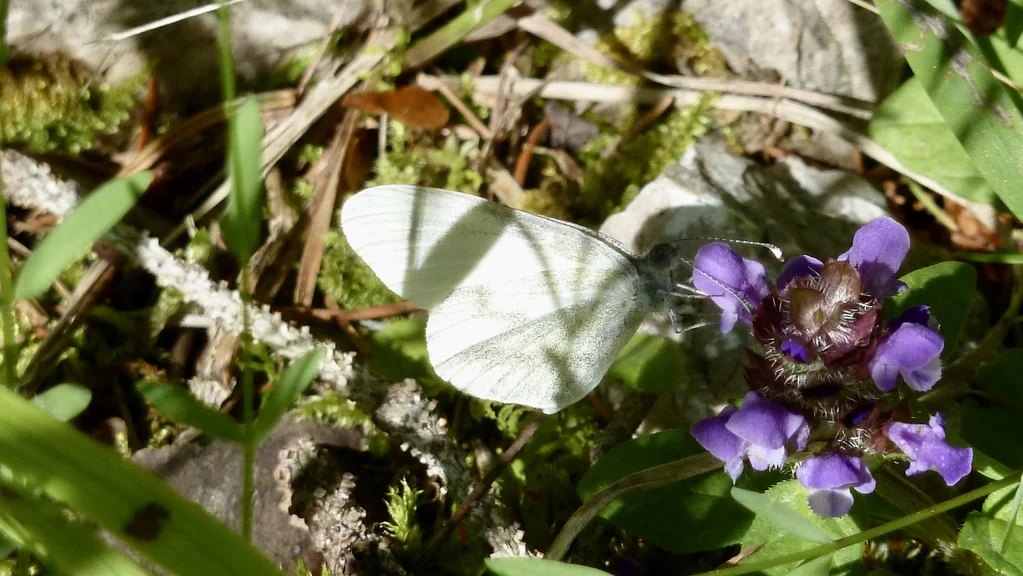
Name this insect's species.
Leptidea sinapis/juvernica
